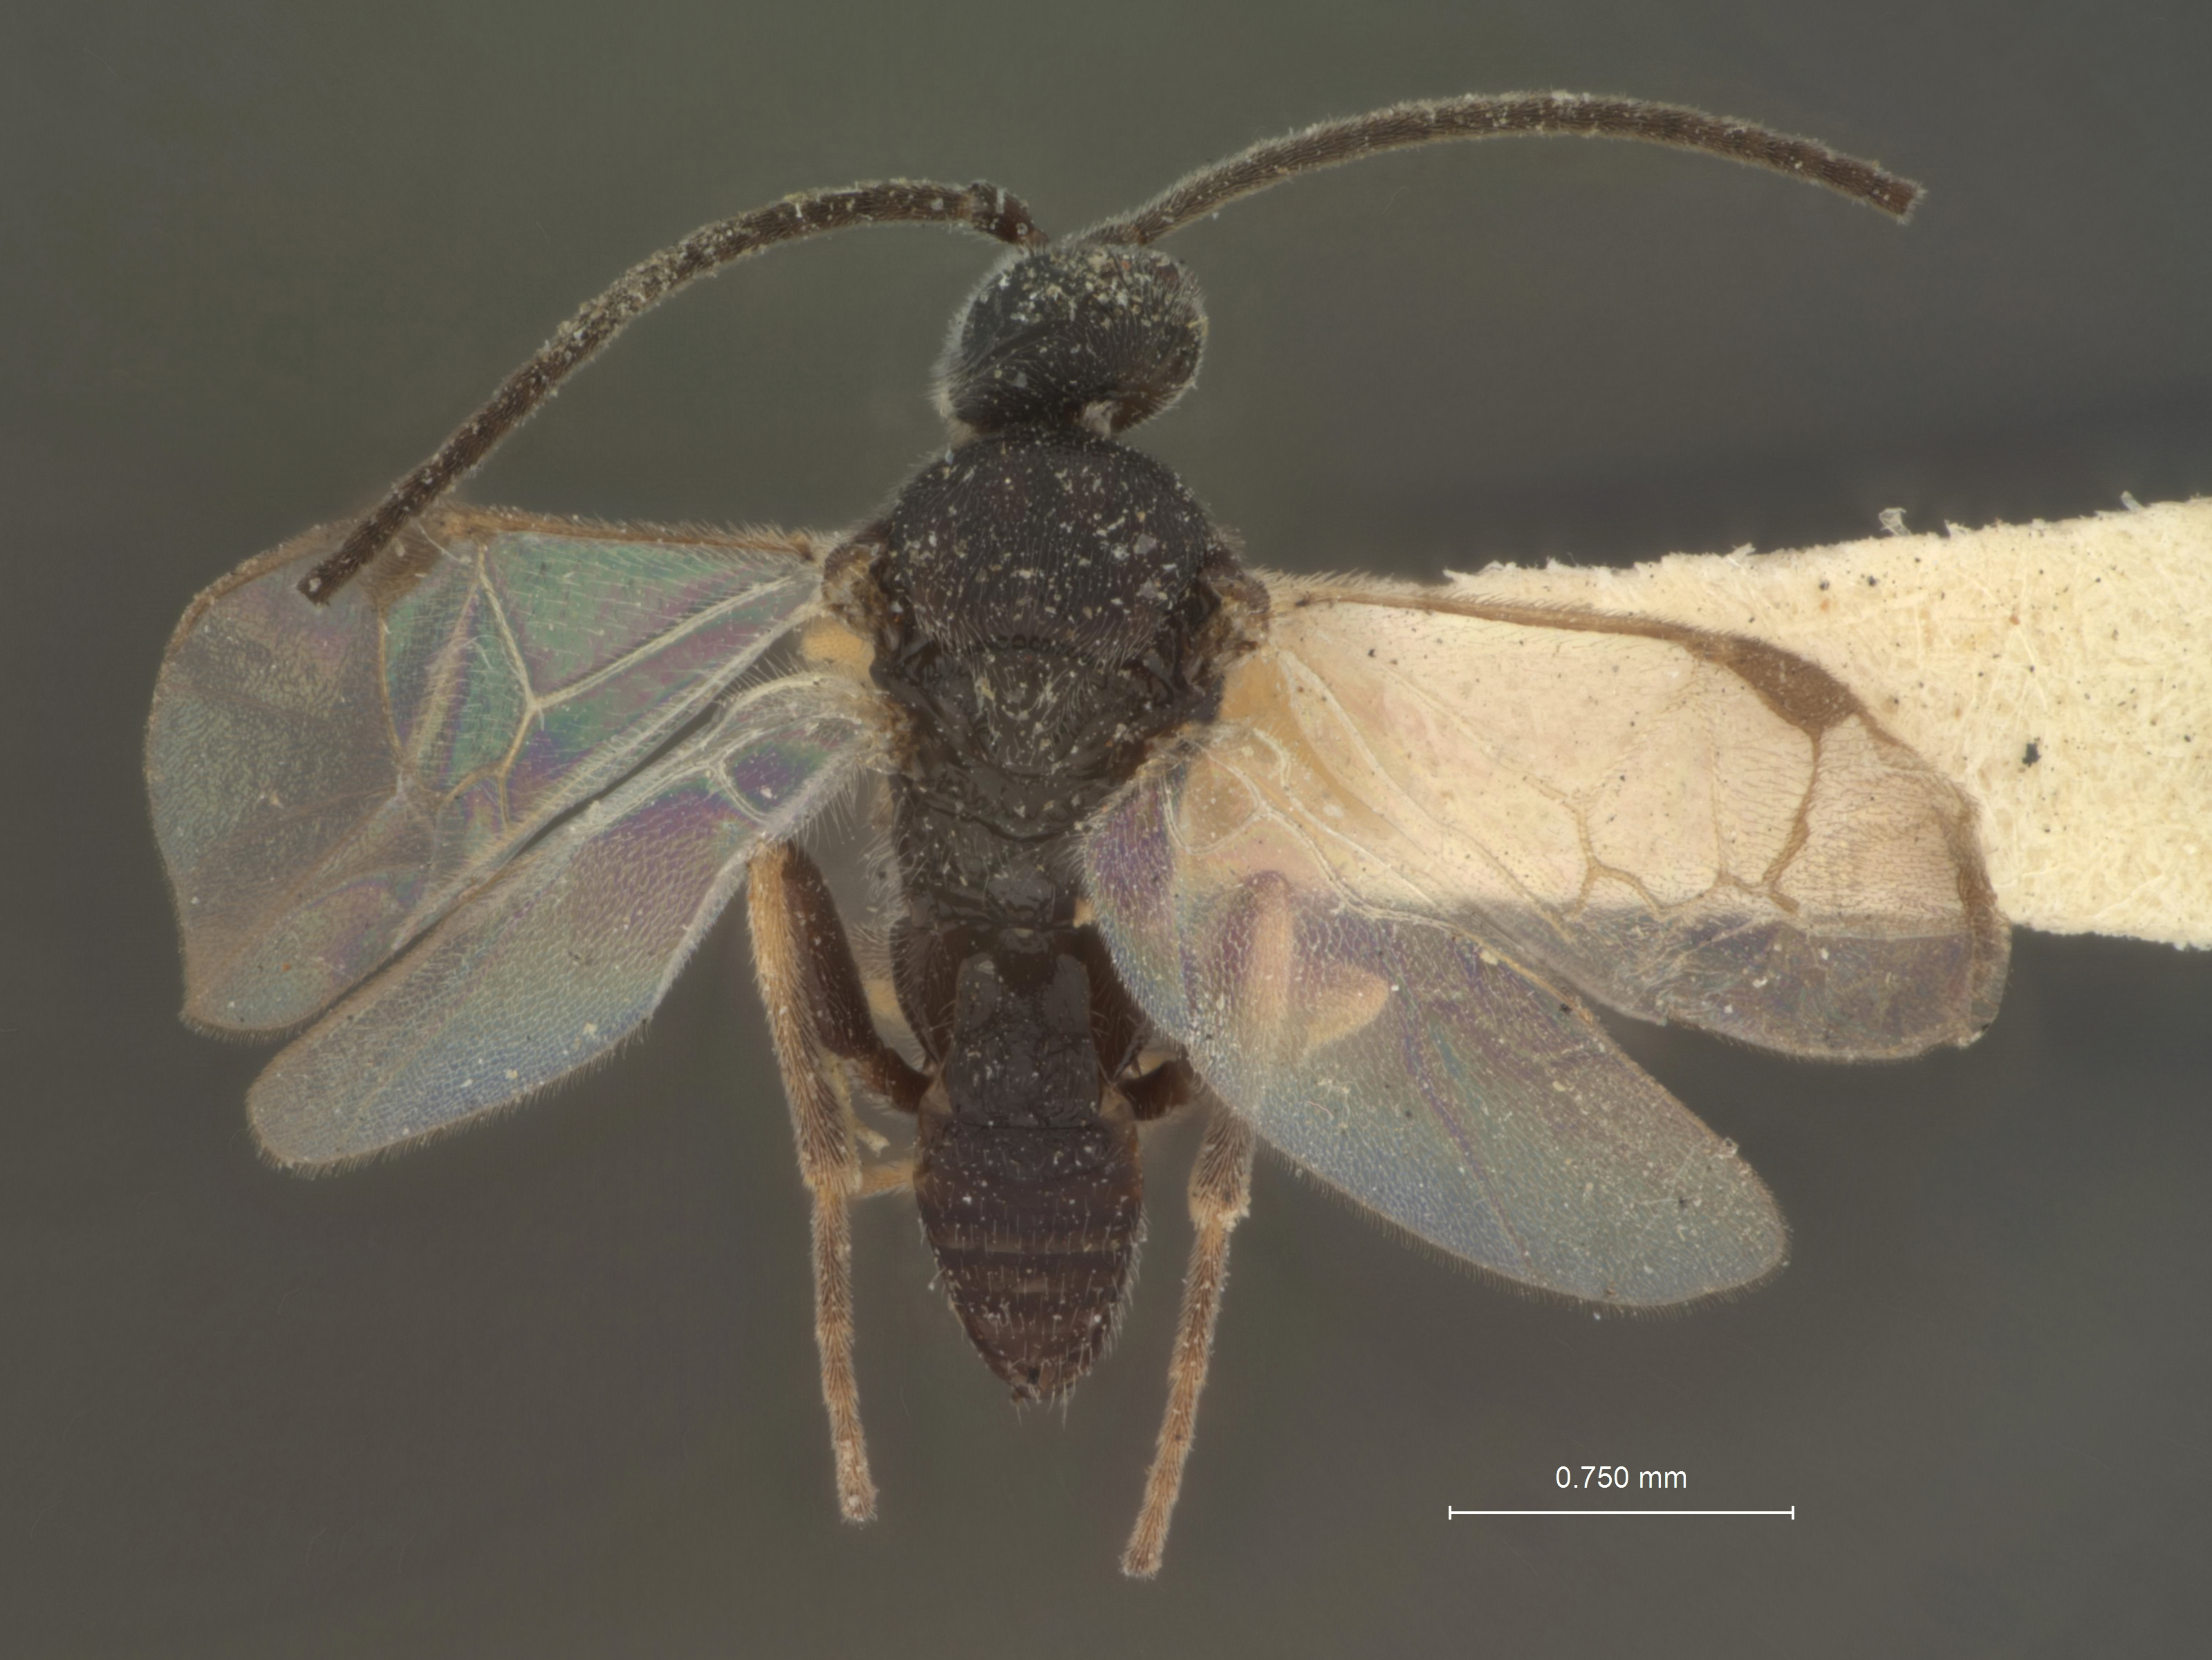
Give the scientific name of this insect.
Apanteles lacteicolor
